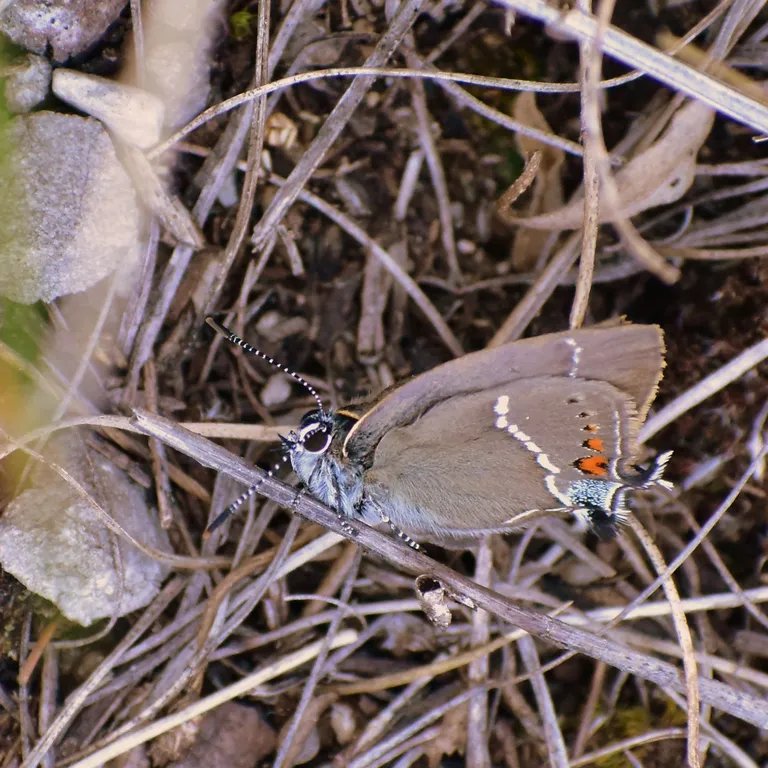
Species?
Satyrium spini (also Tuttiola spini)
